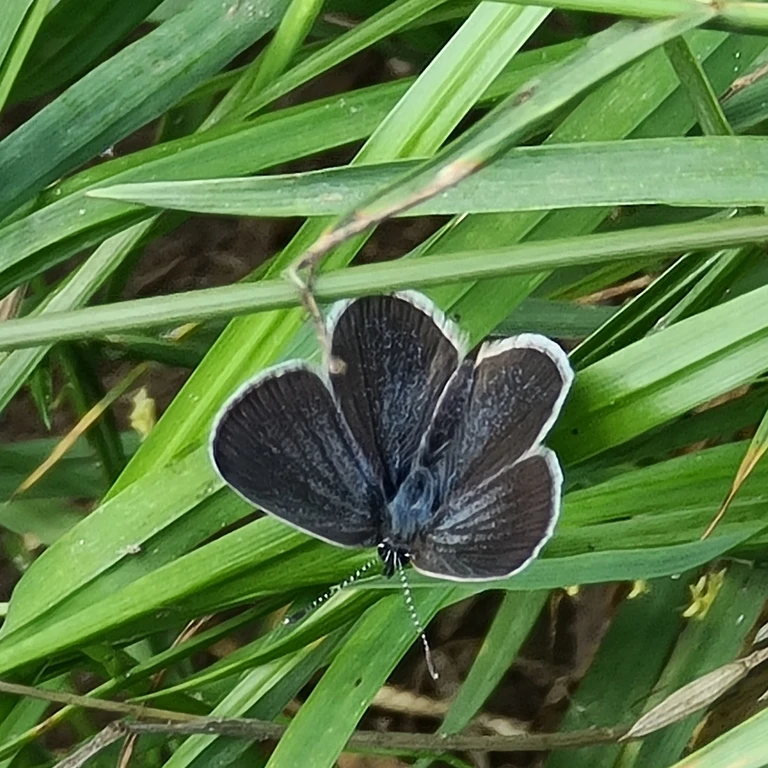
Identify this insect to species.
Cupido minimus
